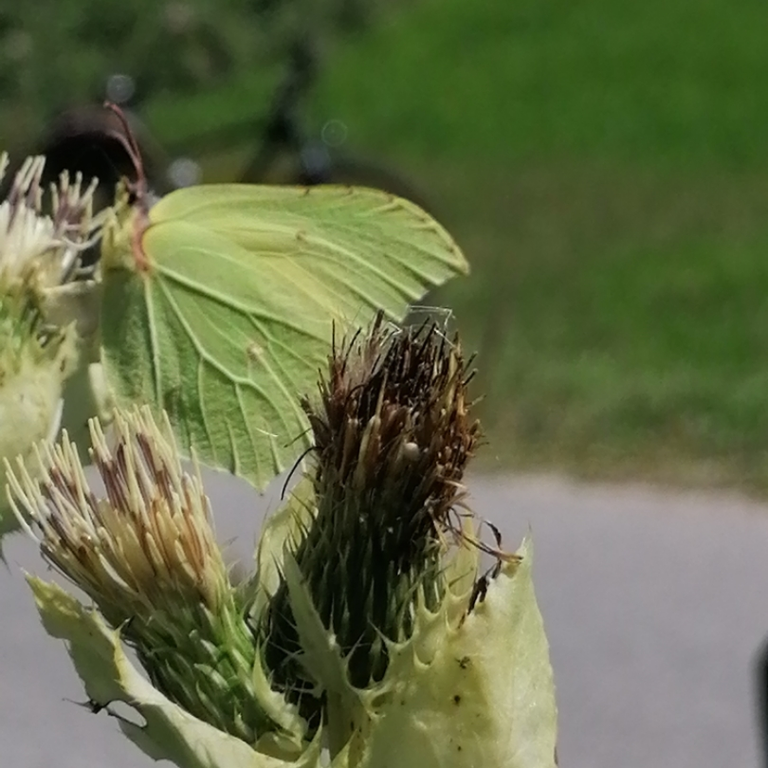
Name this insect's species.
Gonepteryx rhamni
